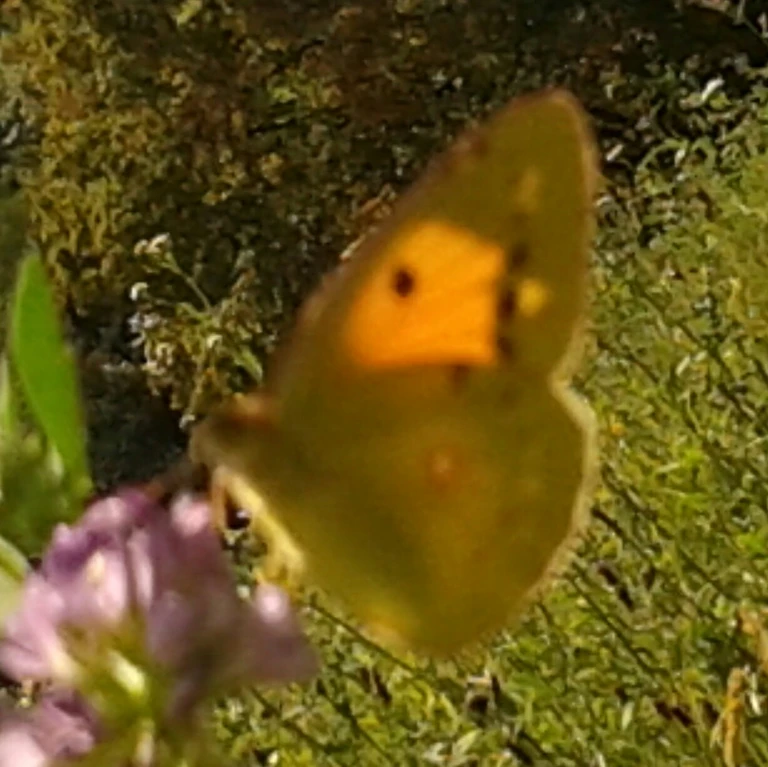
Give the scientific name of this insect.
Colias croceus
